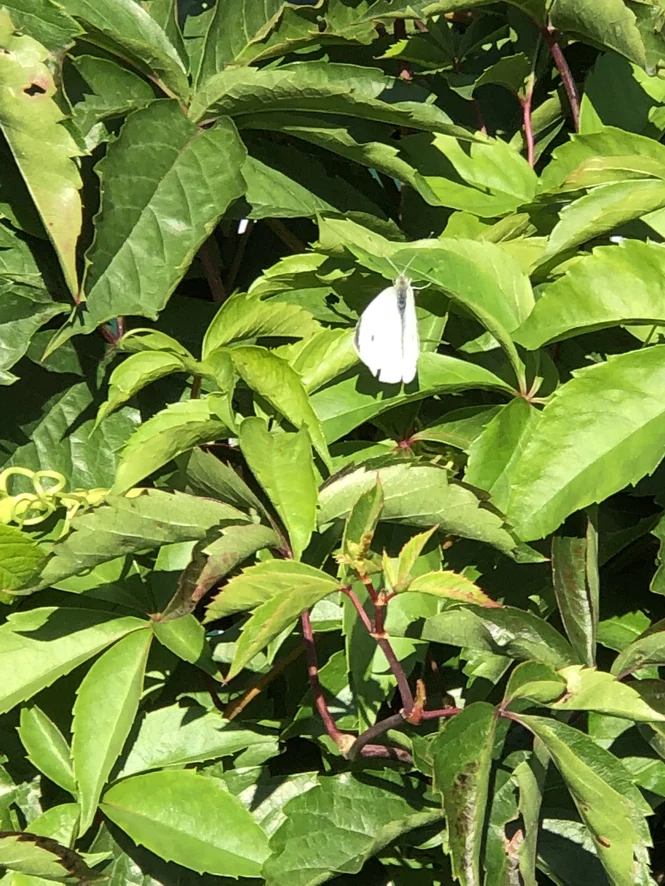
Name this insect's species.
Pieris rapae
